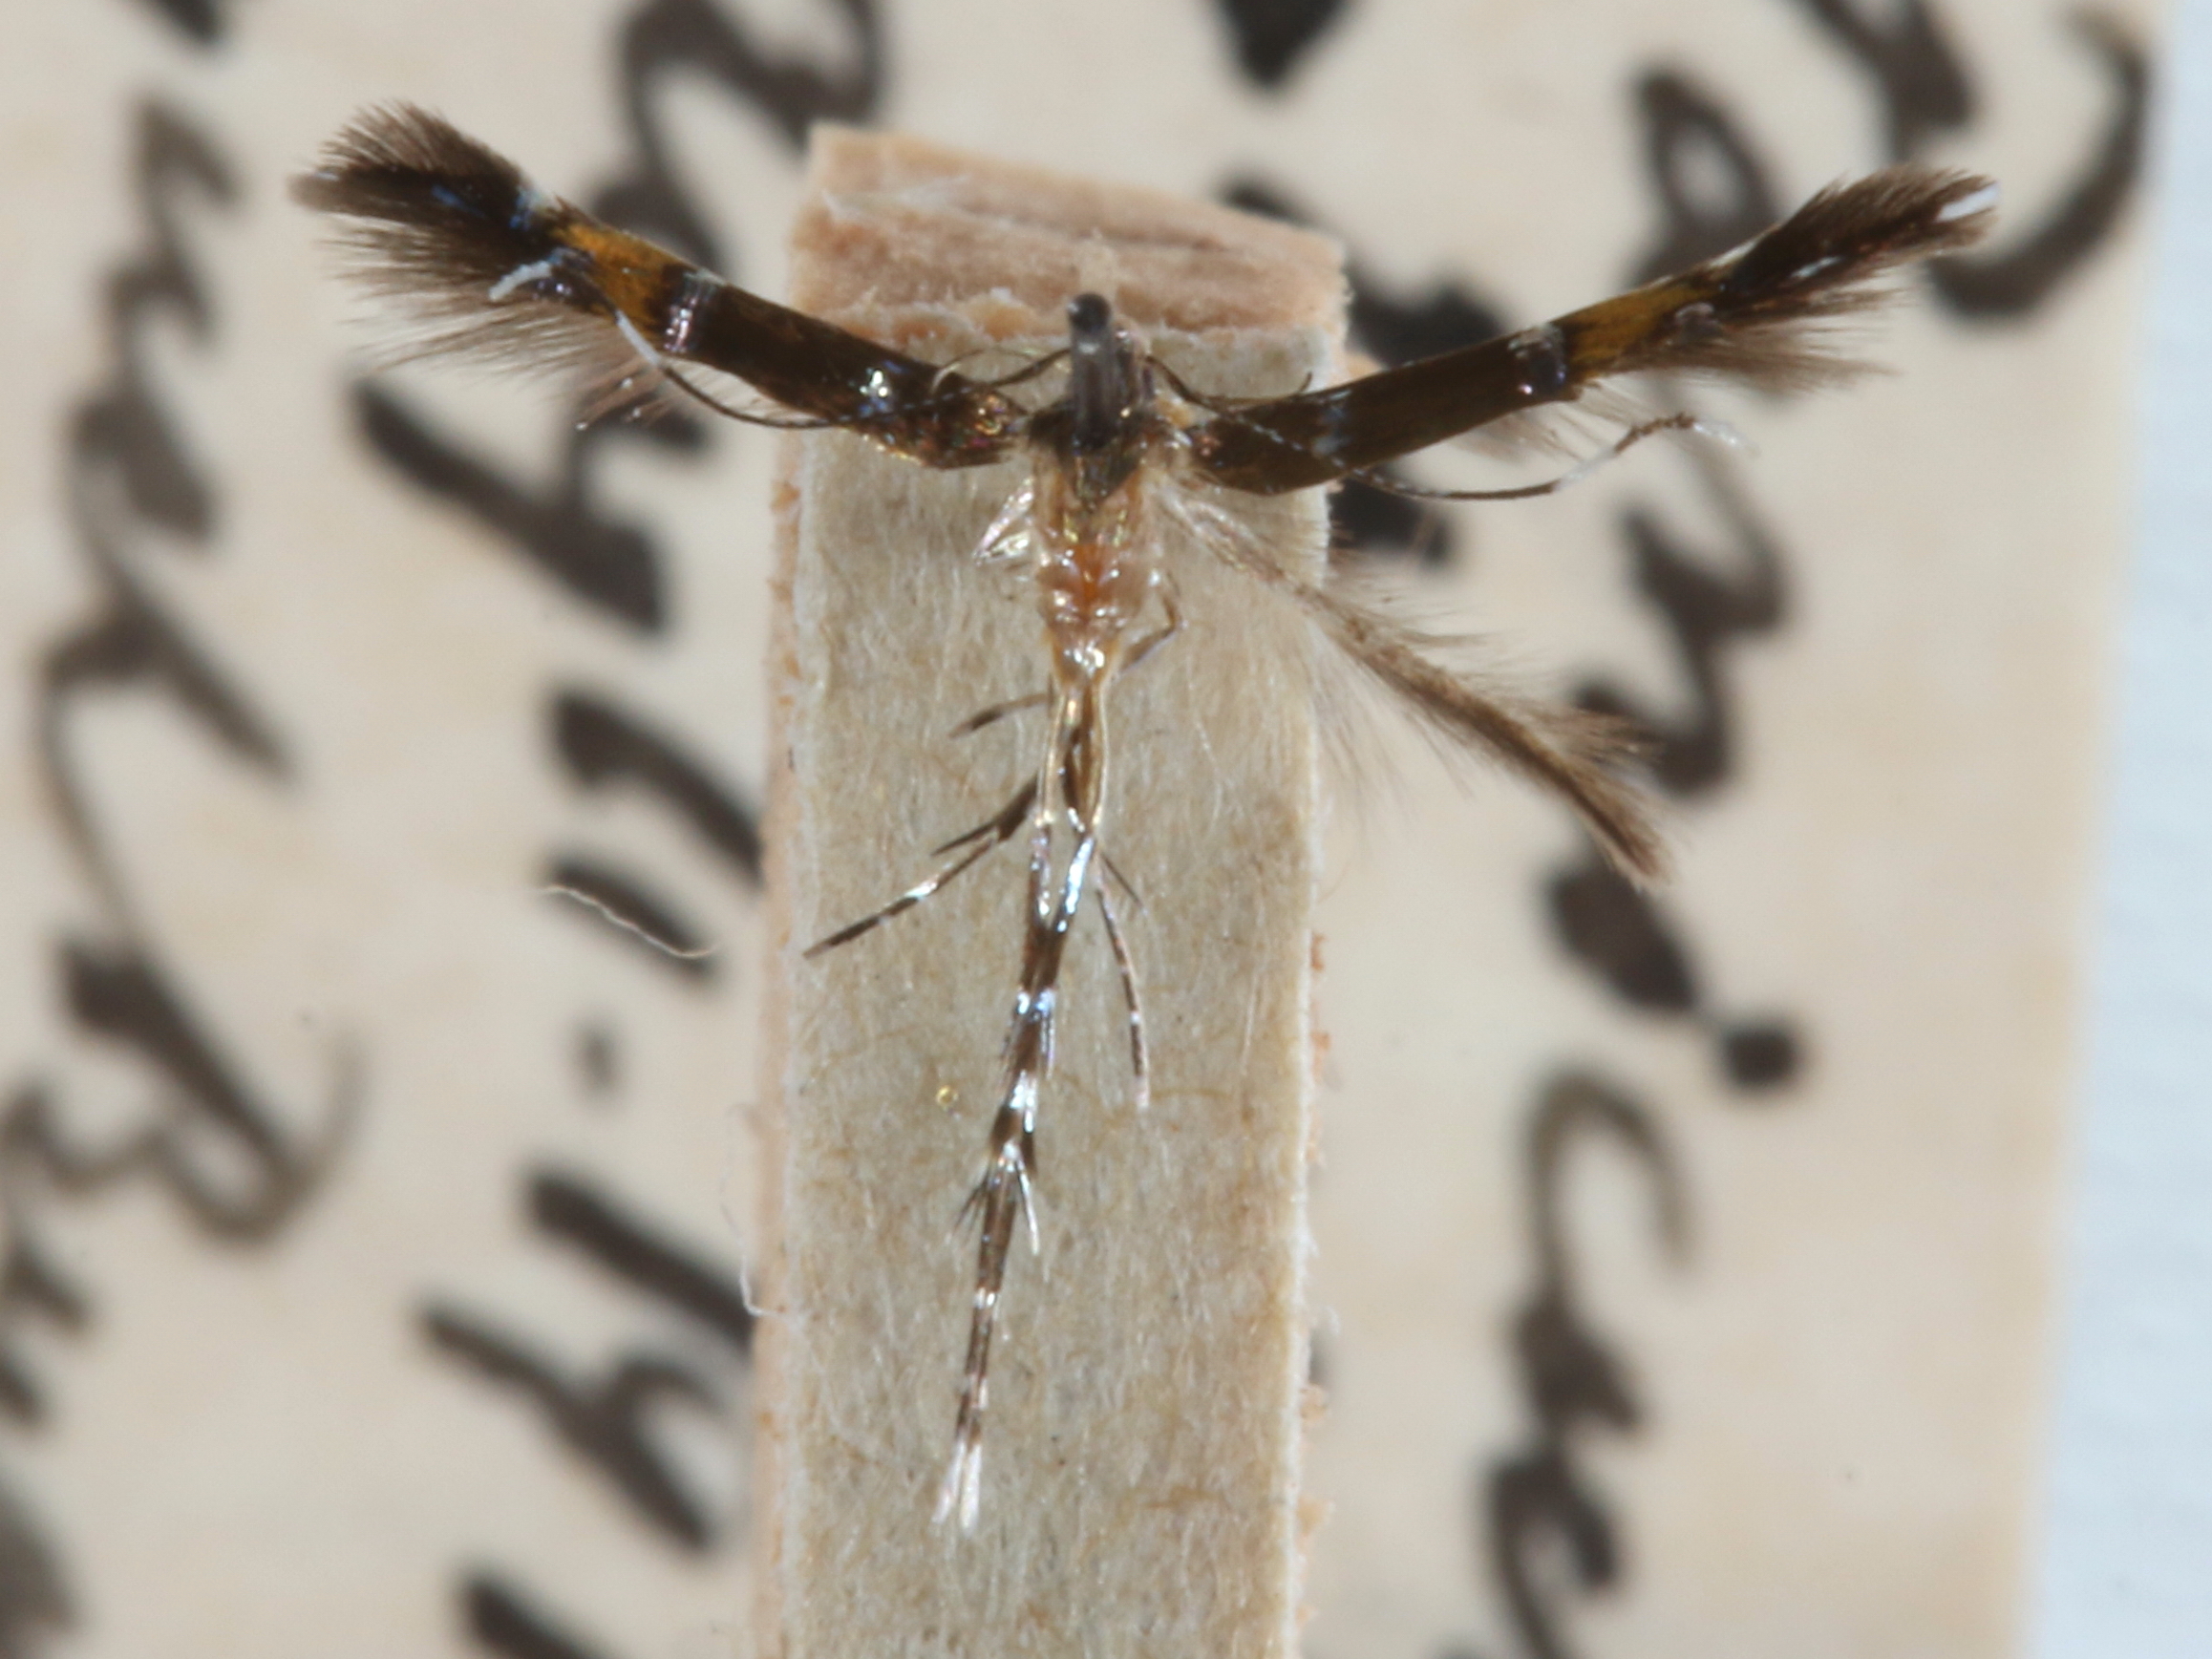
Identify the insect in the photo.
Cosmopterix clandestinella
